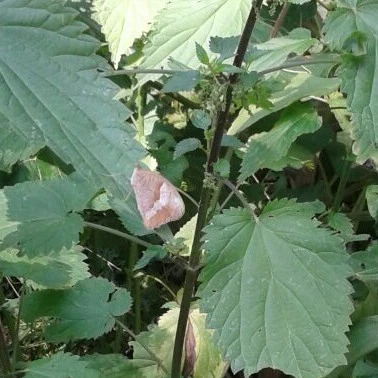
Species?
Maniola jurtina
